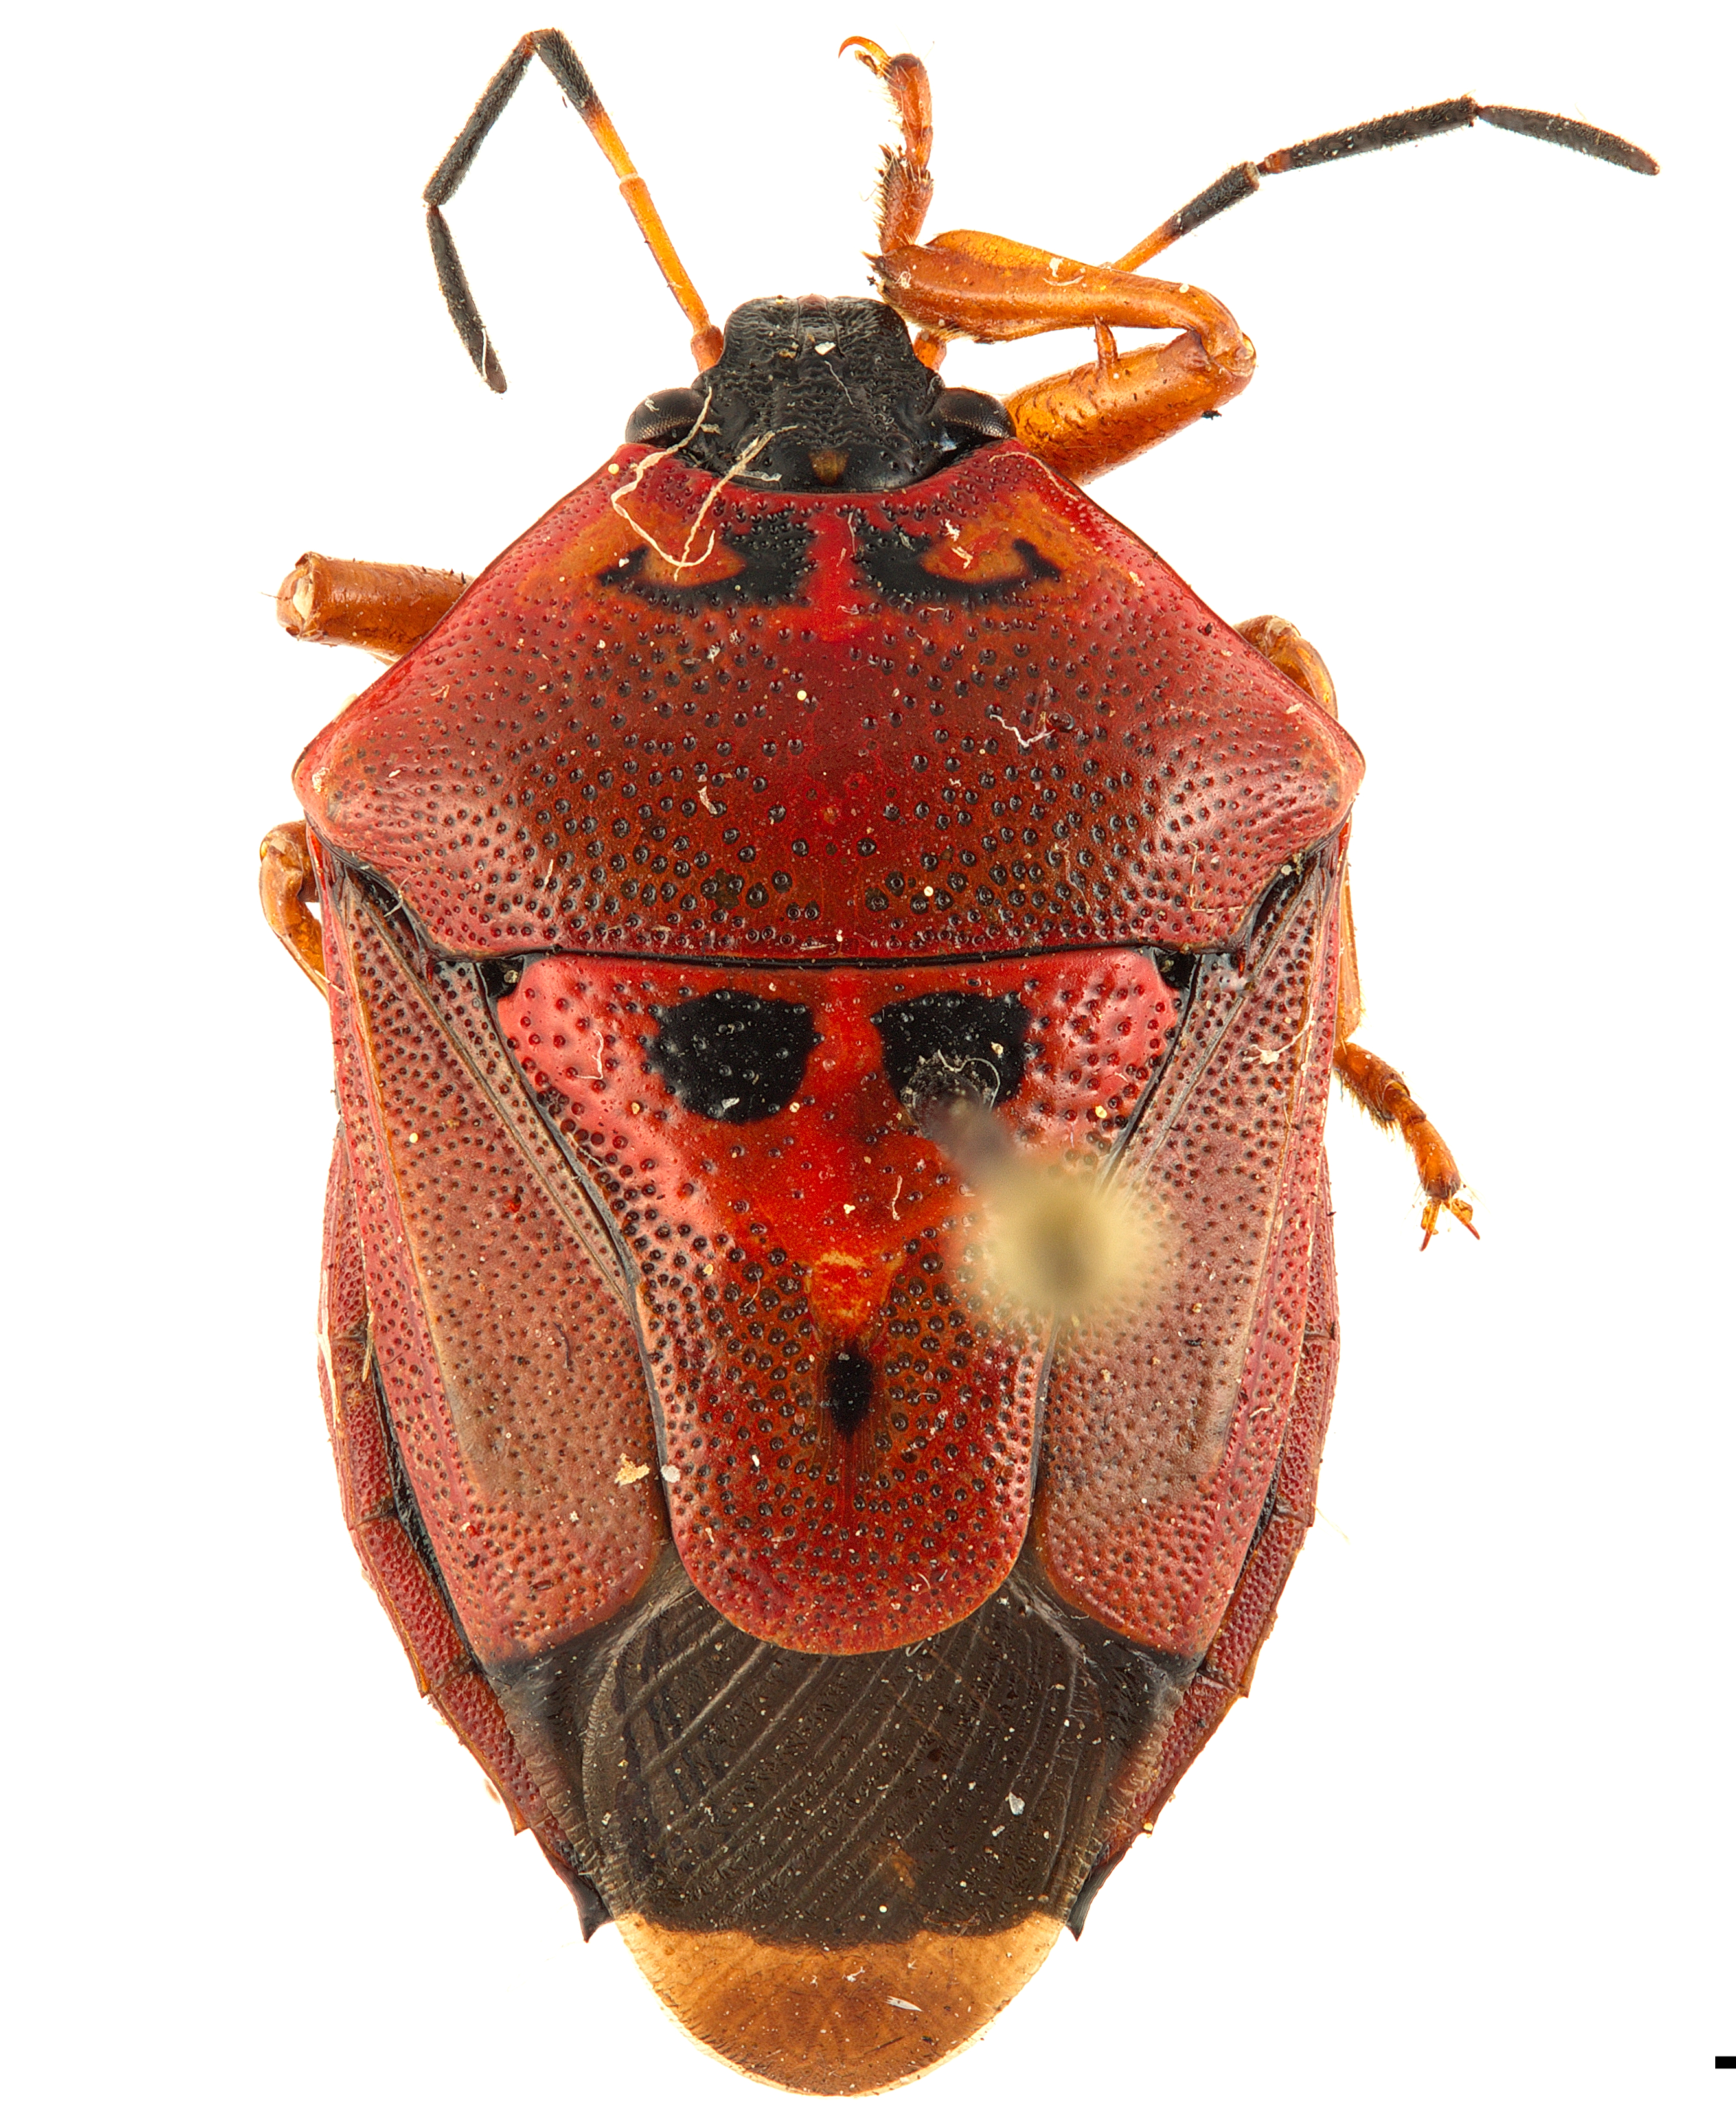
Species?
Oplomus dichrous
